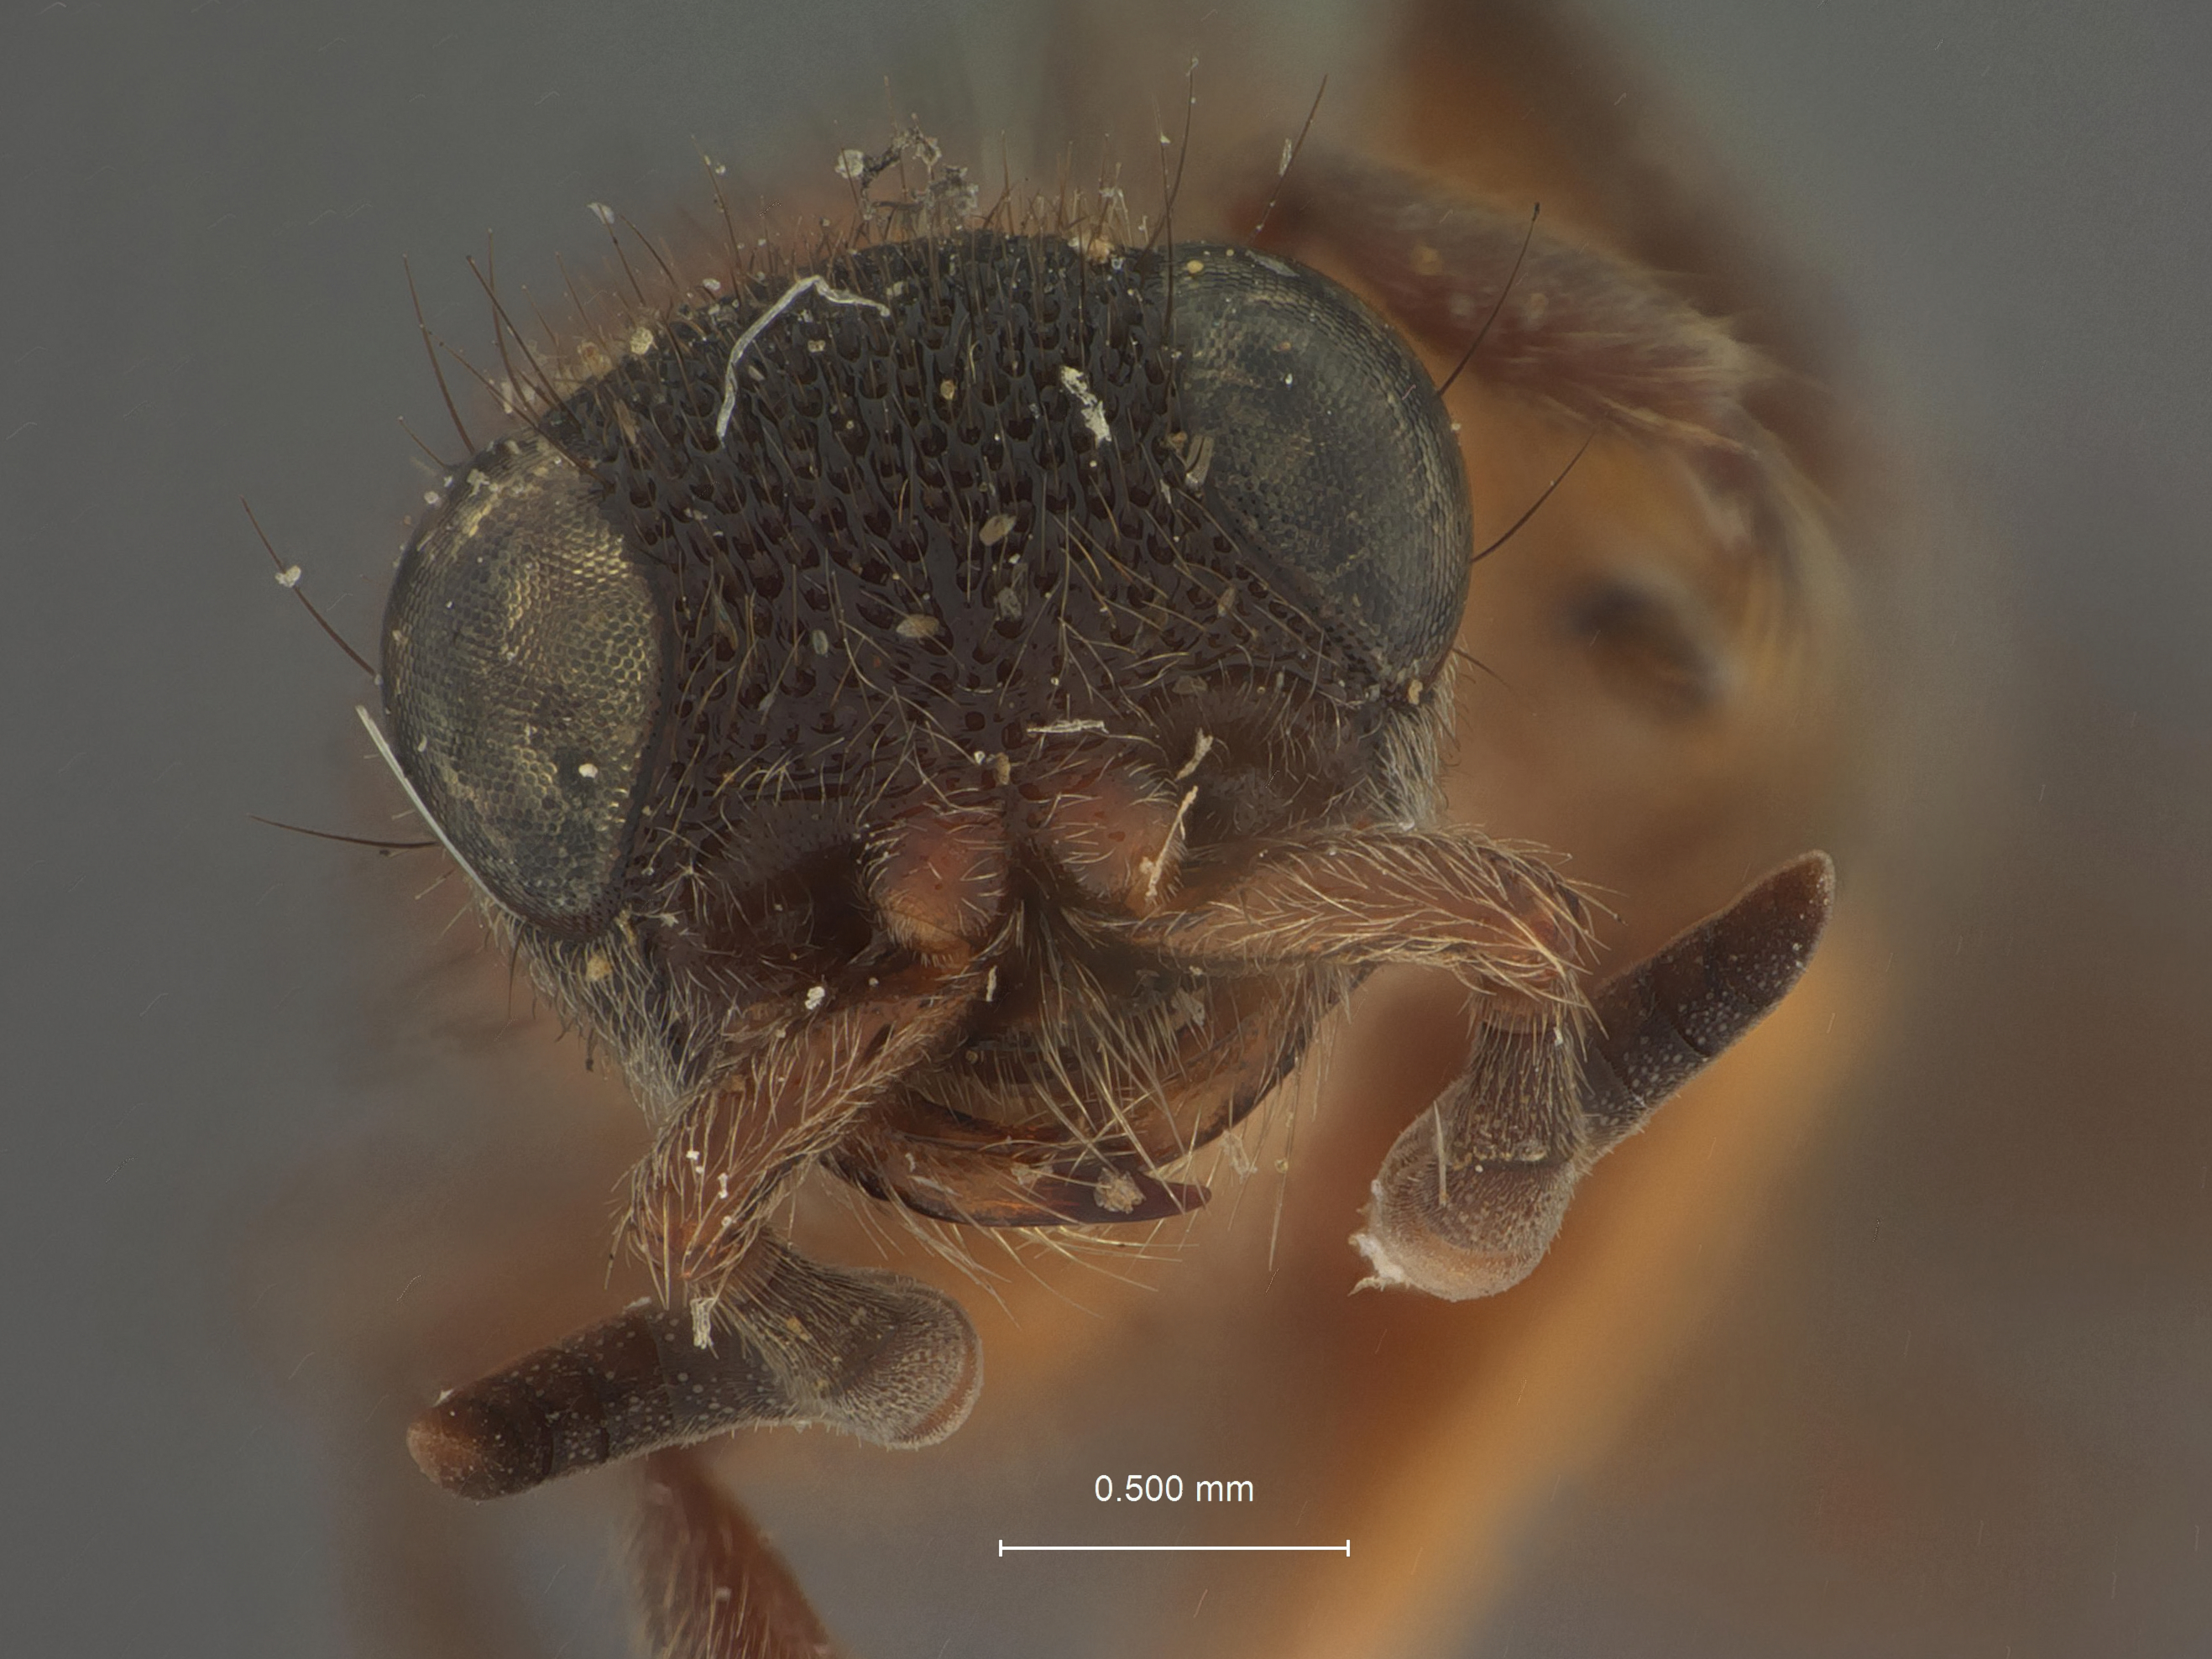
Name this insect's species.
Timulla proserpina
